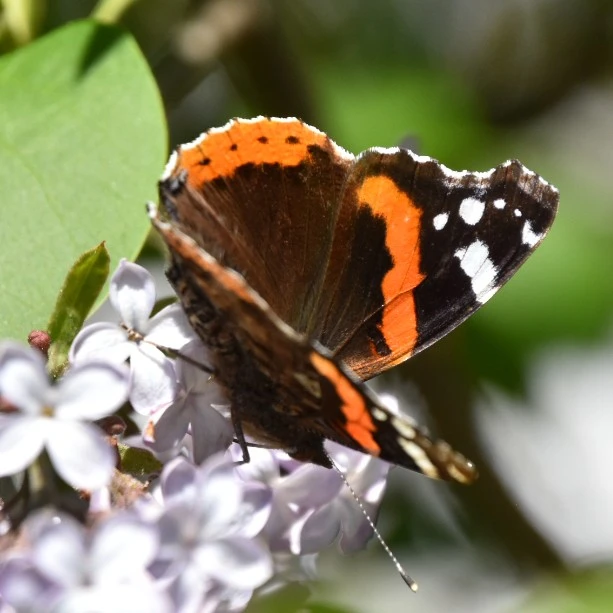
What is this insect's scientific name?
Vanessa atalanta
